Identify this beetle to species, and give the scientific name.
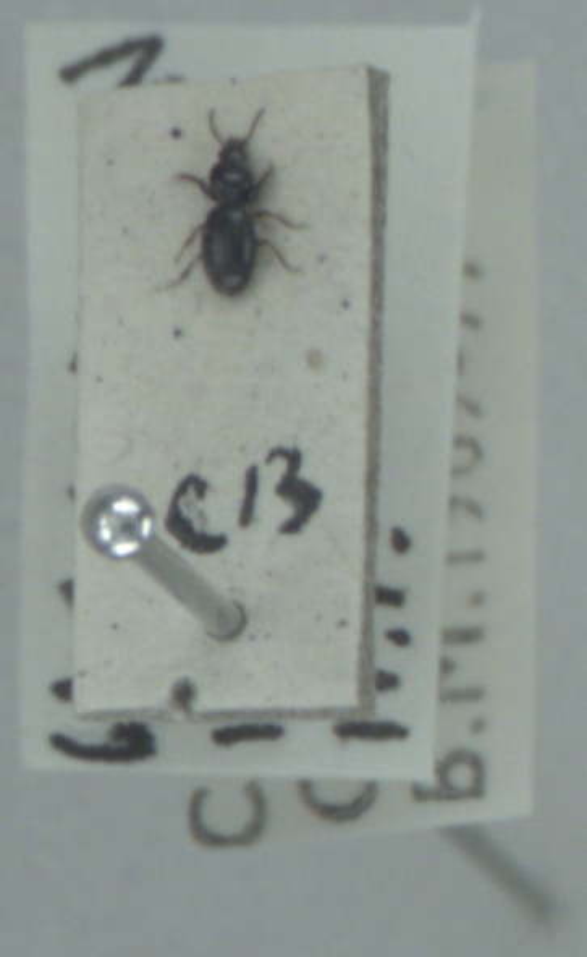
Dyschirius globosus
